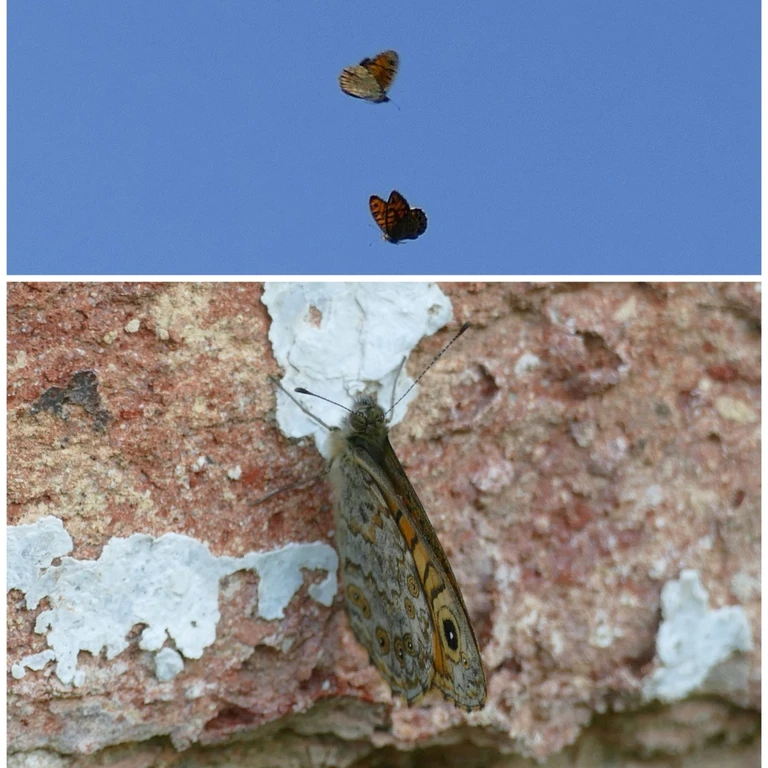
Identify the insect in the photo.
Lasiommata megera (also Pararge megera)
